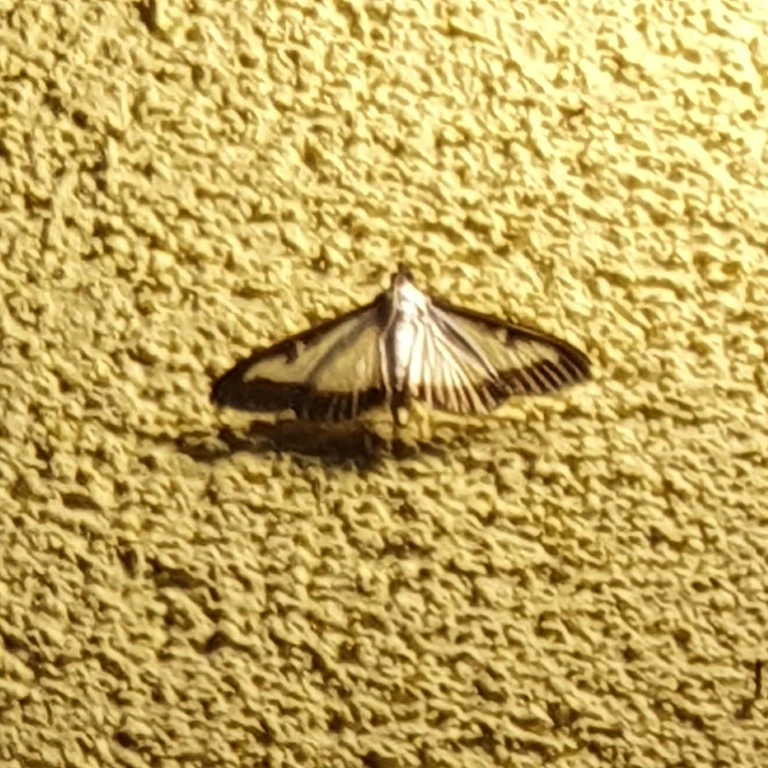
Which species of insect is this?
Cydalima perspectalis
